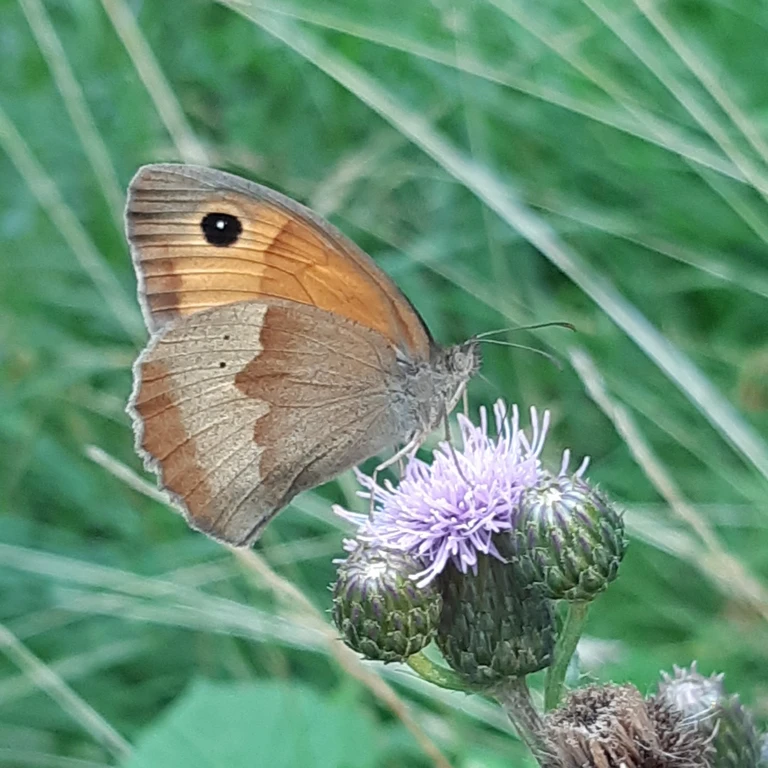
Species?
Maniola jurtina
